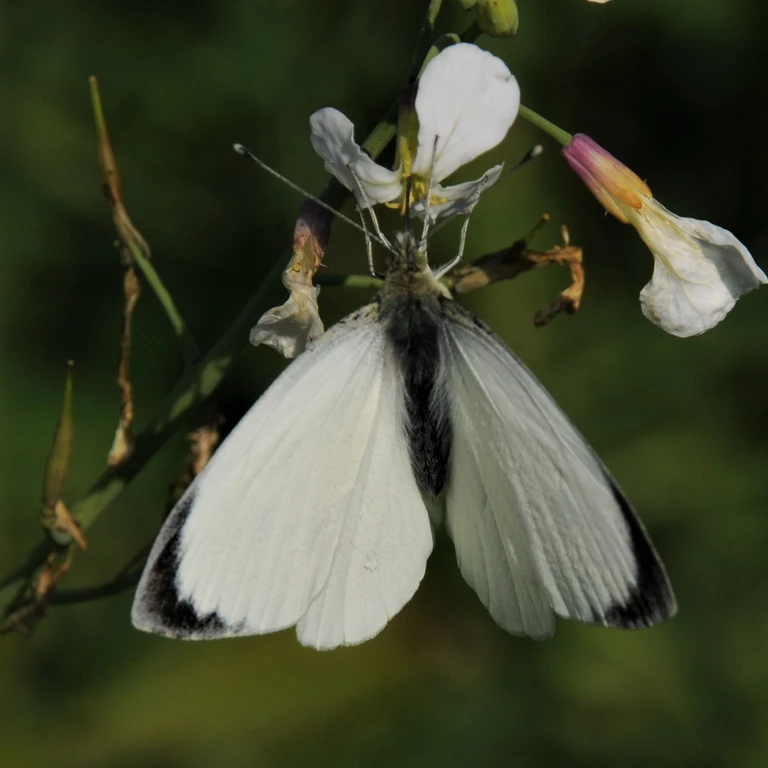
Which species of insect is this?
Pieris brassicae
